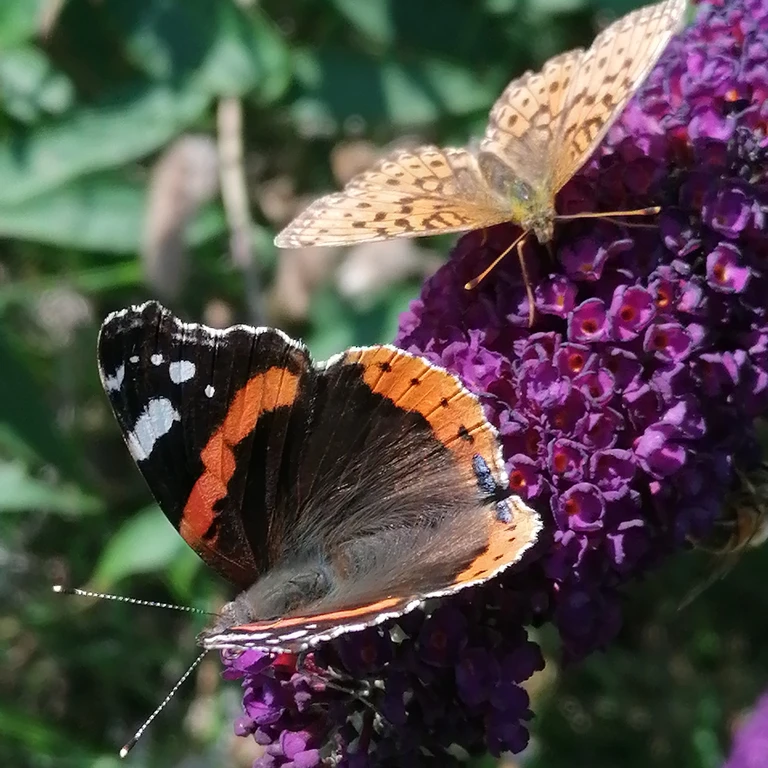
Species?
Vanessa atalanta
